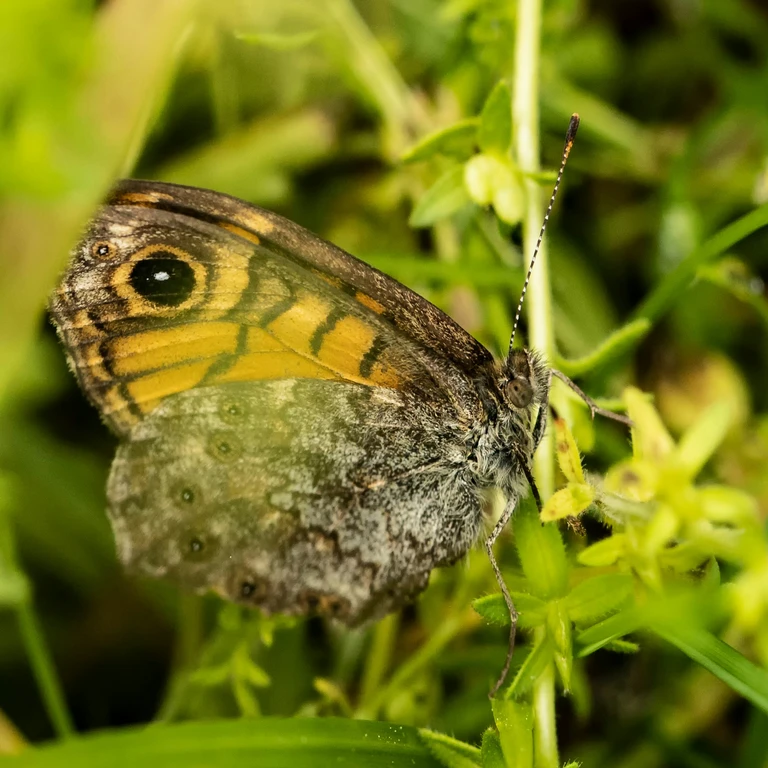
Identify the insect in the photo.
Lasiommata megera (also Pararge megera)
